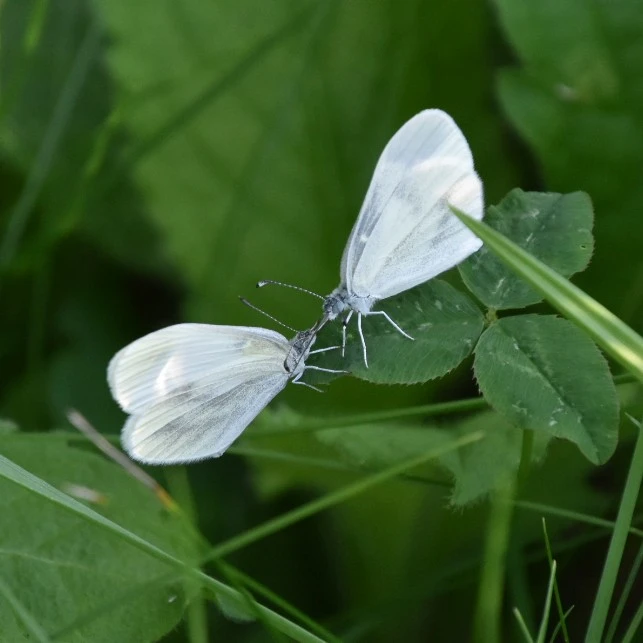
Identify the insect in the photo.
Leptidea sinapis/juvernica
